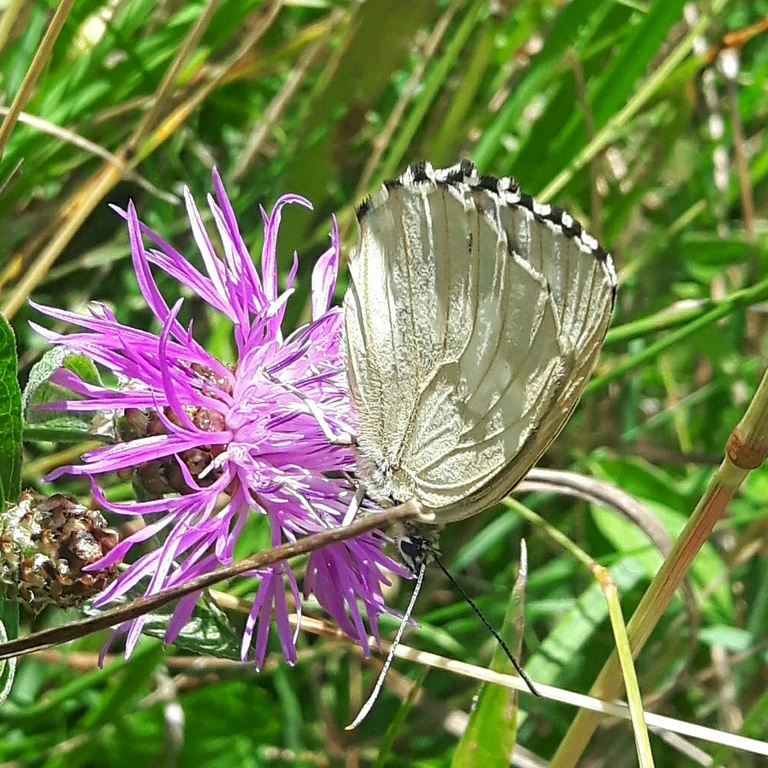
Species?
Melanargia galathea
